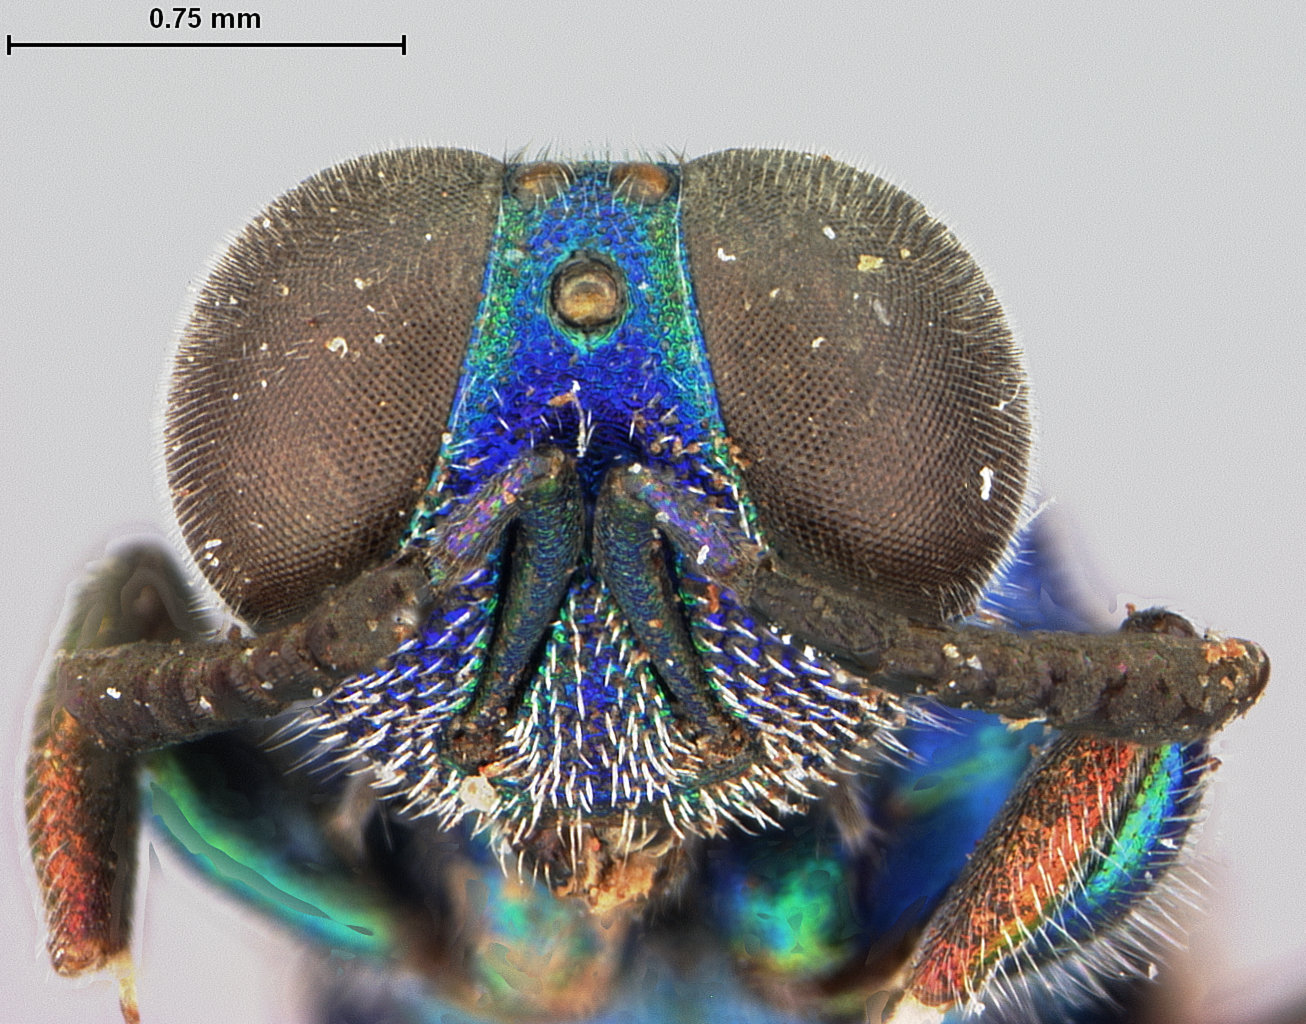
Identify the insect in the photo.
Euchrysia busckii
